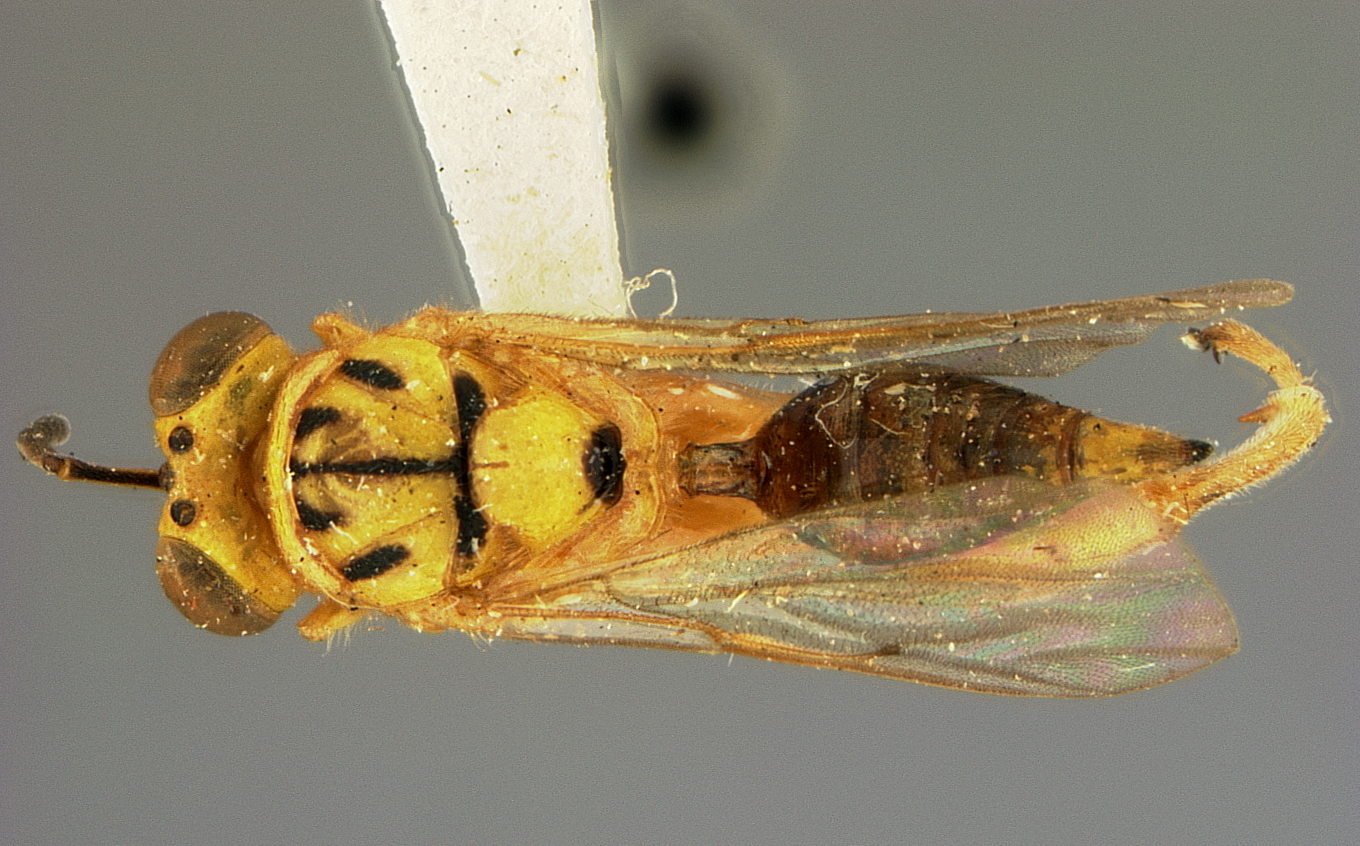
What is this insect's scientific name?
Spilochalcis marshalli
